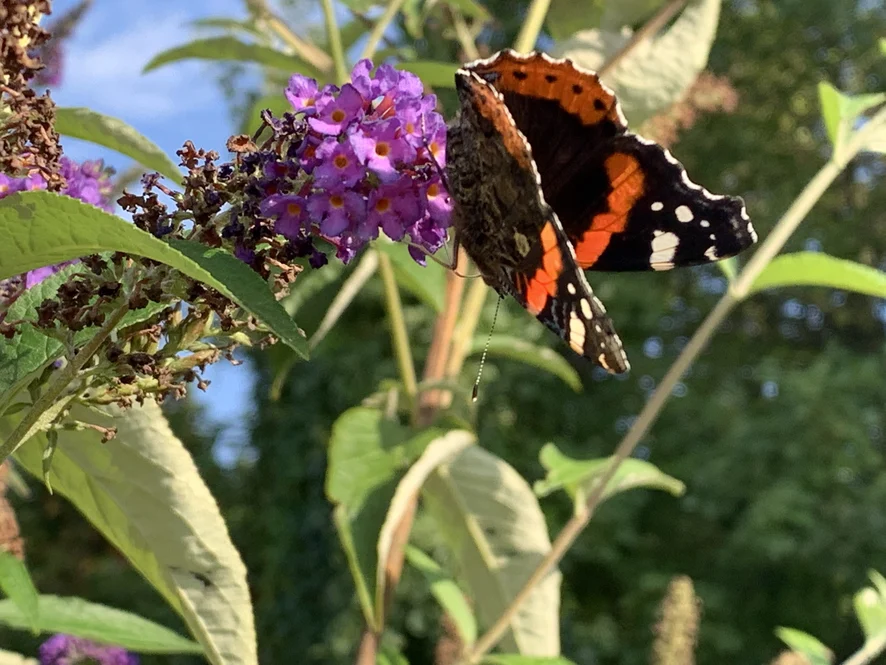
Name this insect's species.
Vanessa atalanta
